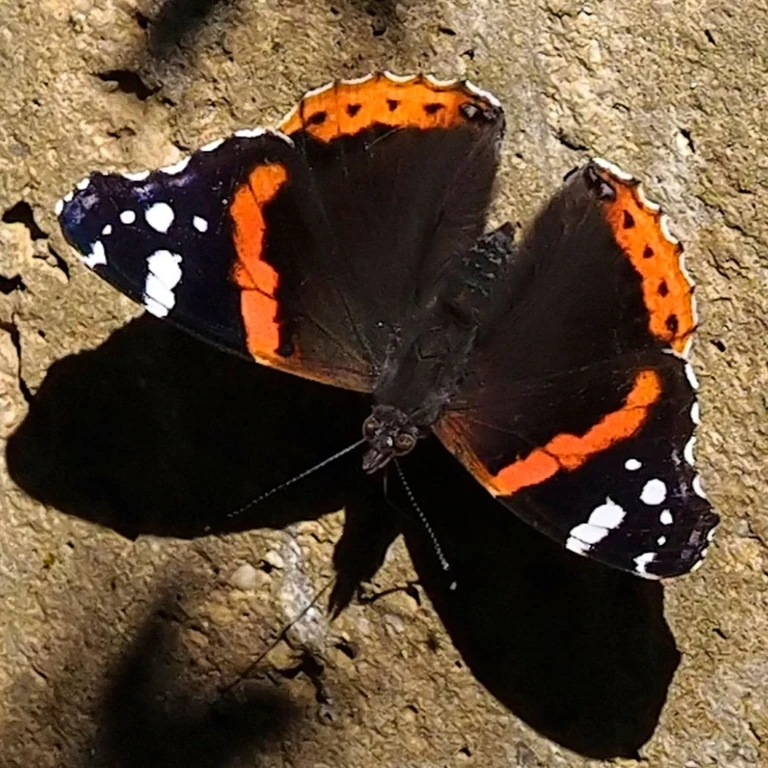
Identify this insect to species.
Vanessa atalanta
